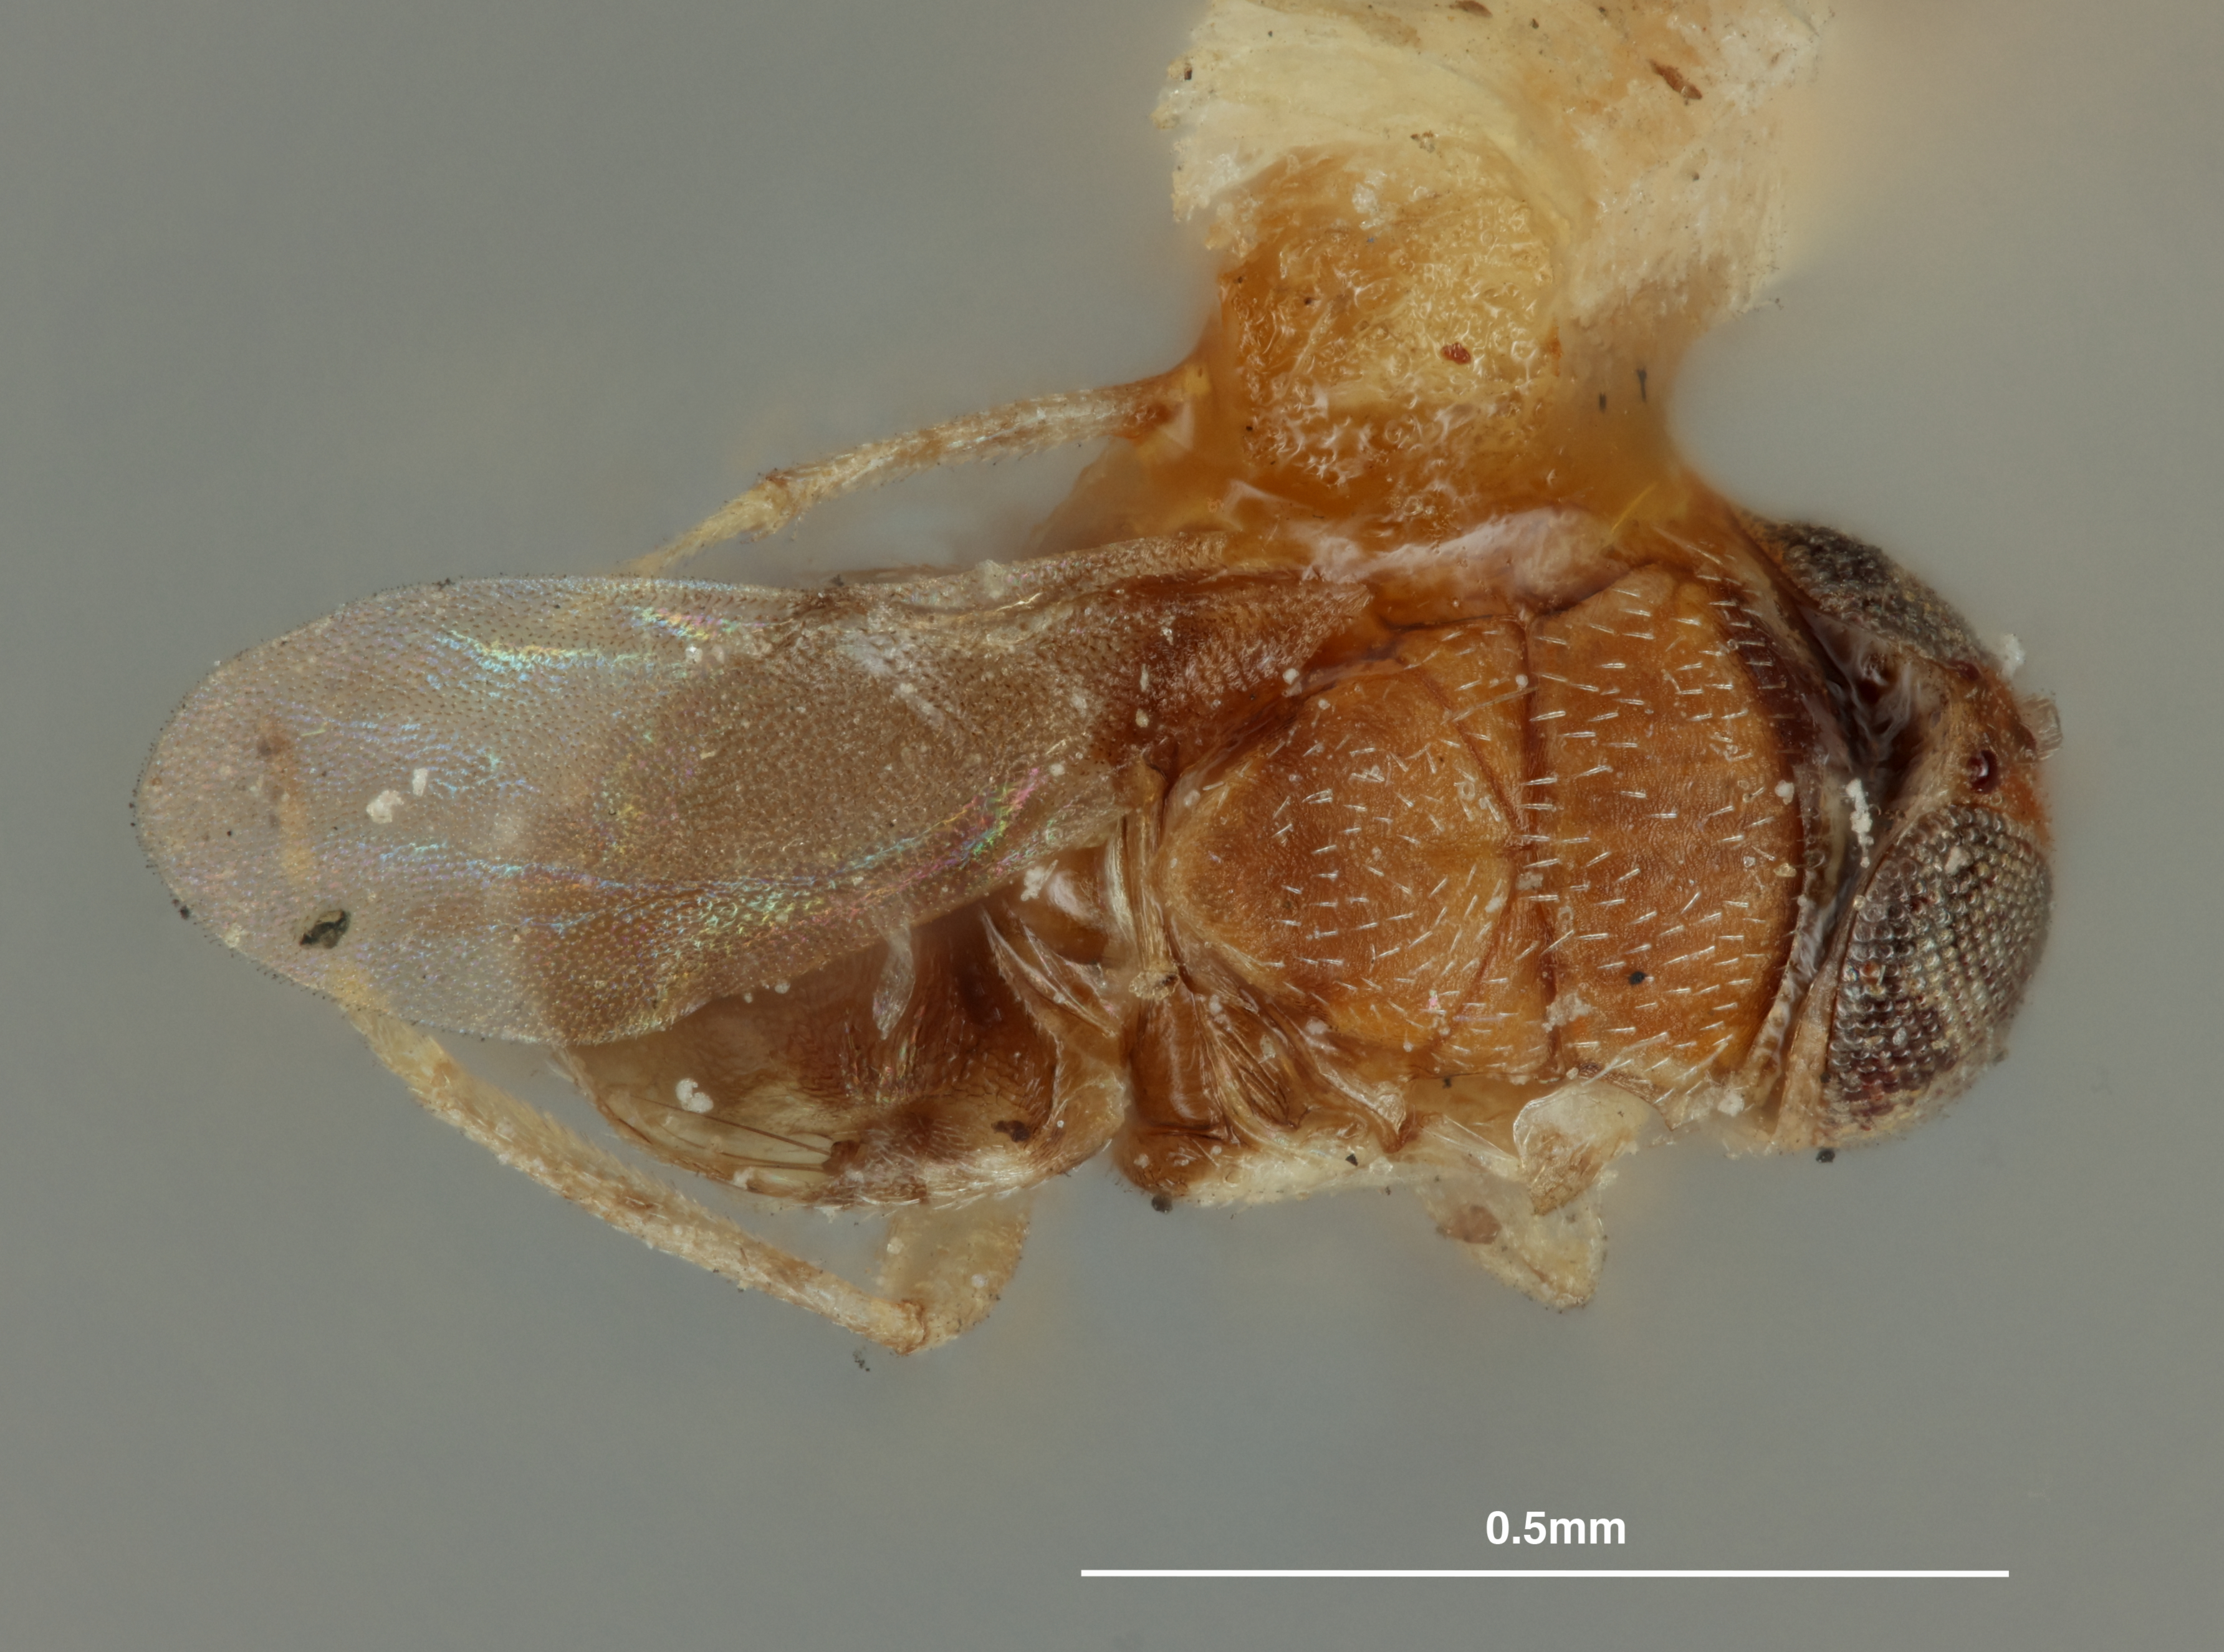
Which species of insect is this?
Pseudaphycus prosopodis
